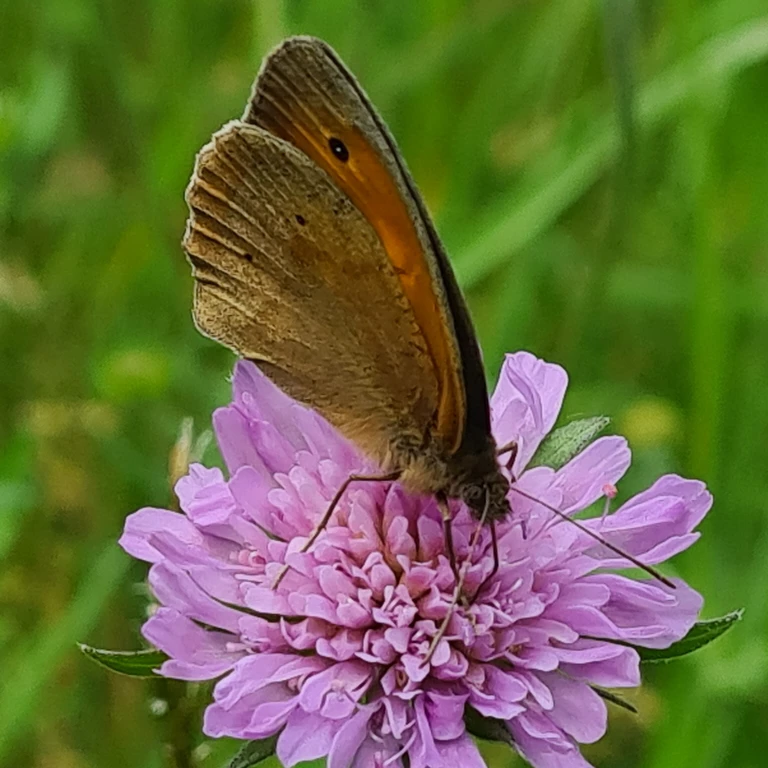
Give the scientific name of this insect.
Maniola jurtina
